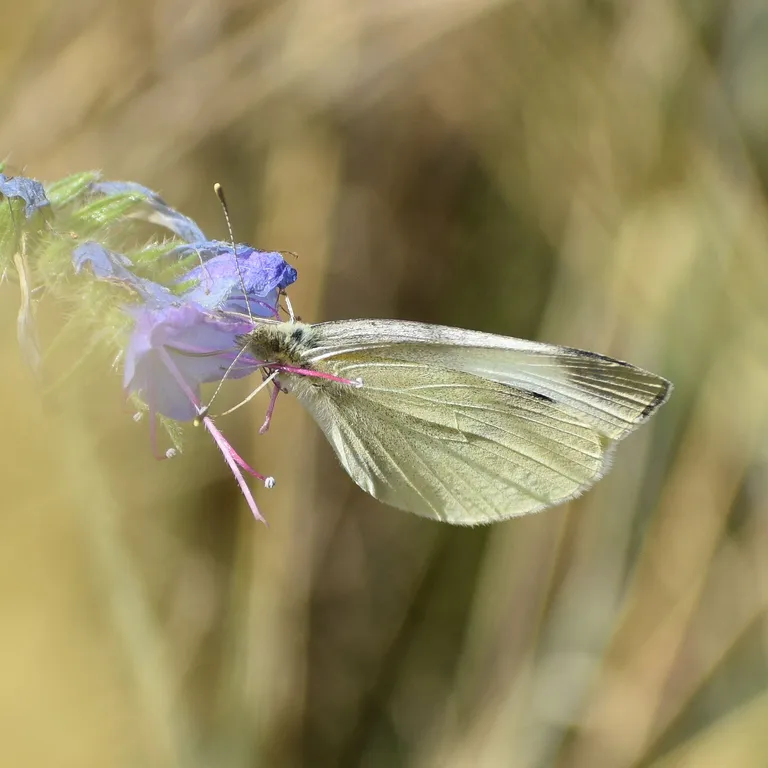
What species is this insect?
Pieris rapae
